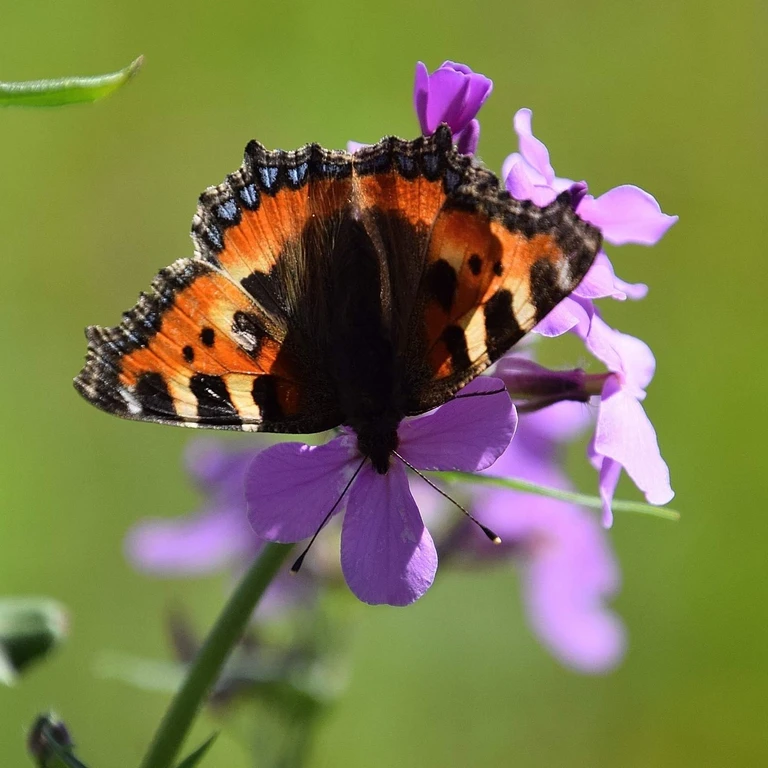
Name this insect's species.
Aglais urticae
